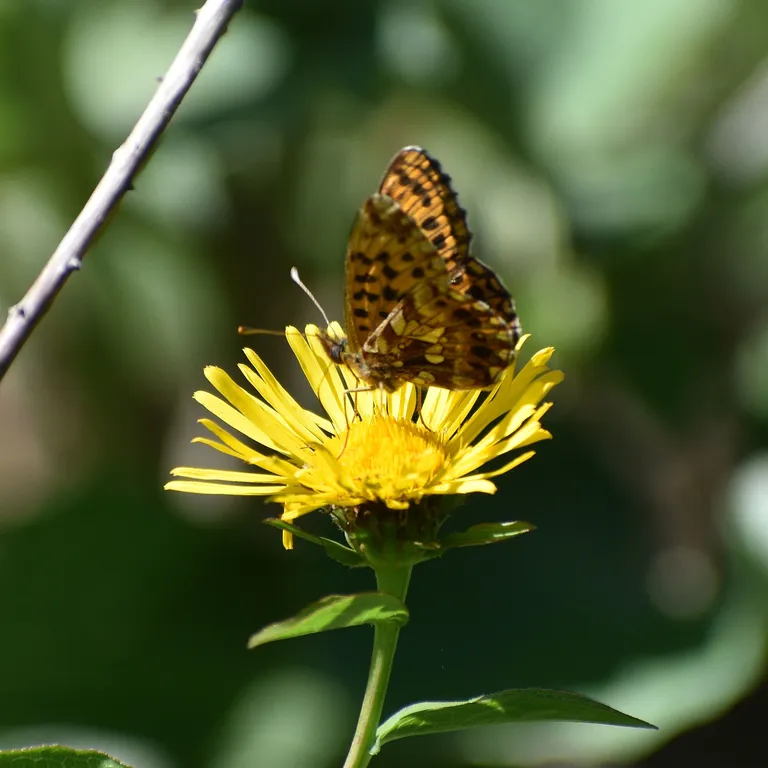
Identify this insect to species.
Boloria dia
